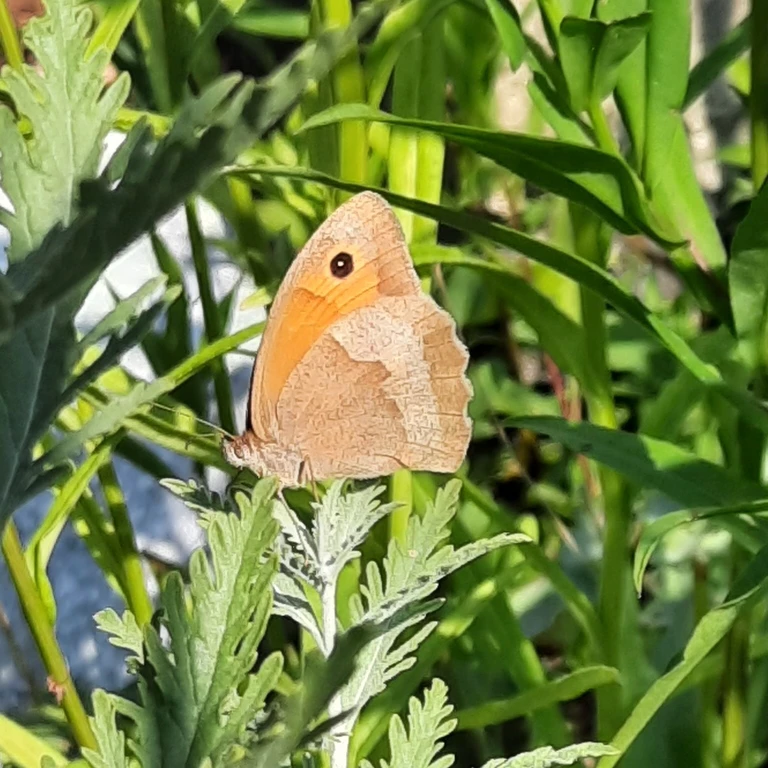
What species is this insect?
Maniola jurtina
